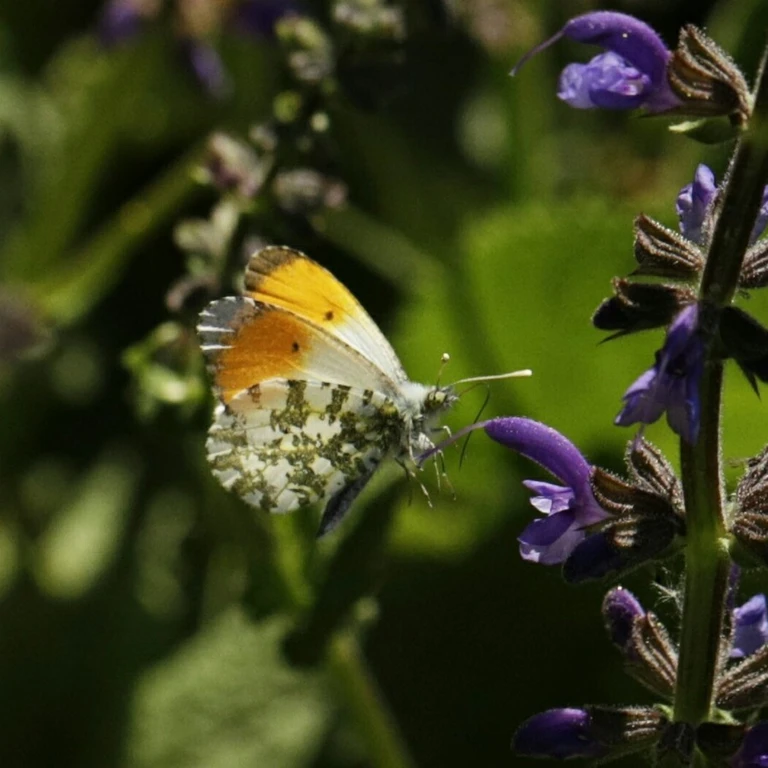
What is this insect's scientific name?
Anthocharis cardamines
